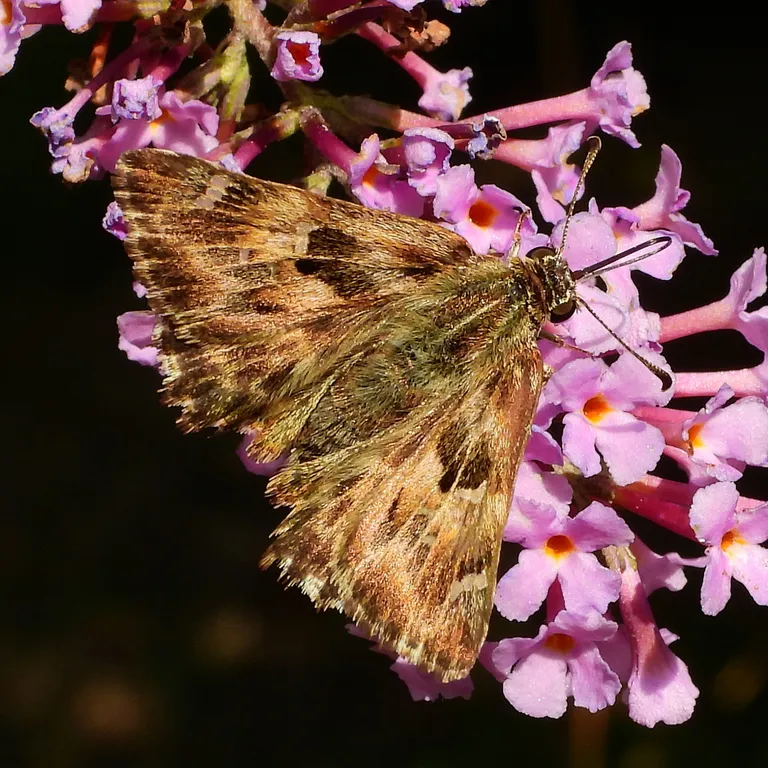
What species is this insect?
Carcharodus alceae
